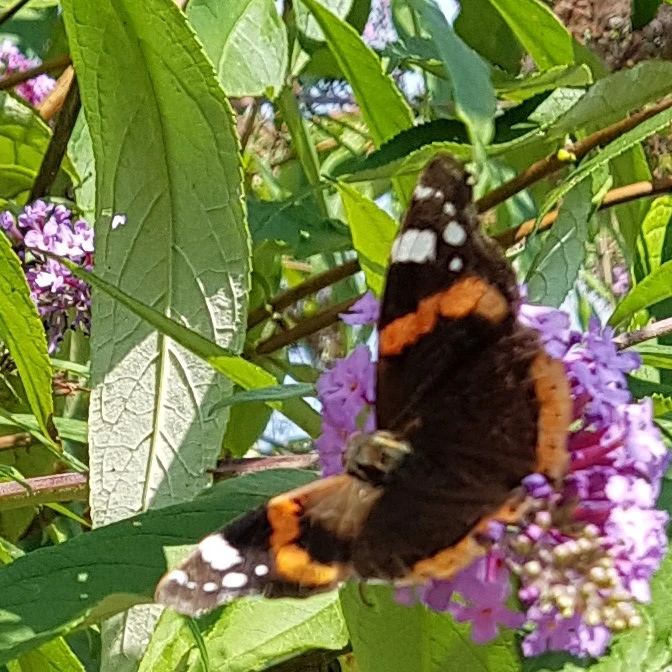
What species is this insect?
Vanessa atalanta
